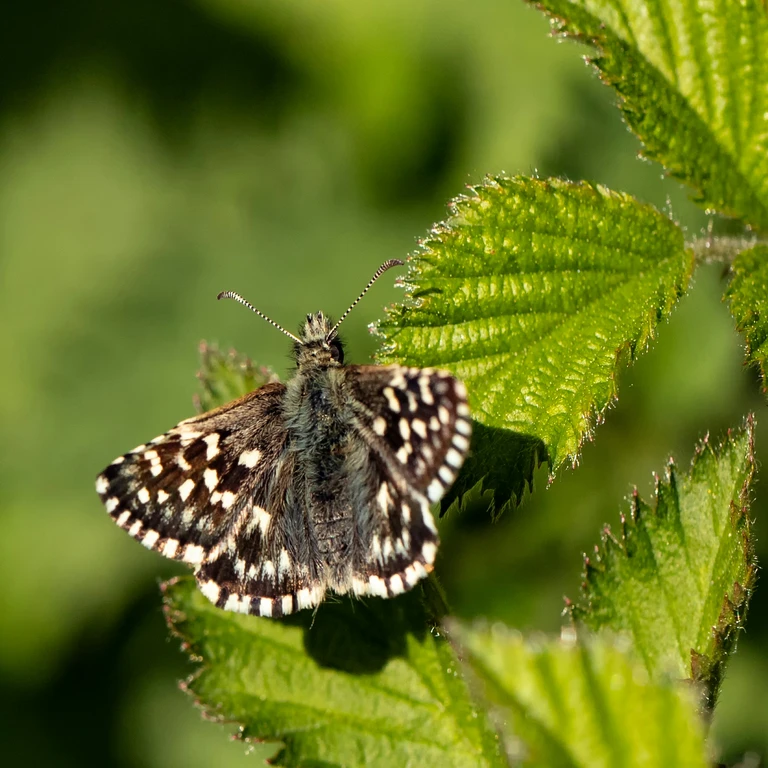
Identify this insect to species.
Pyrgus malvae
